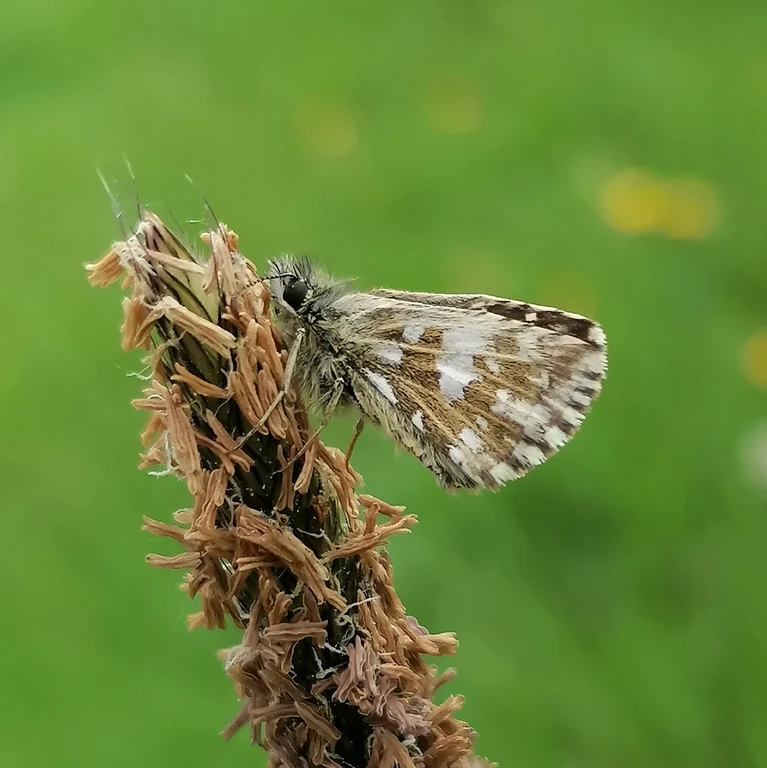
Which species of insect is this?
Pyrgus malvae
